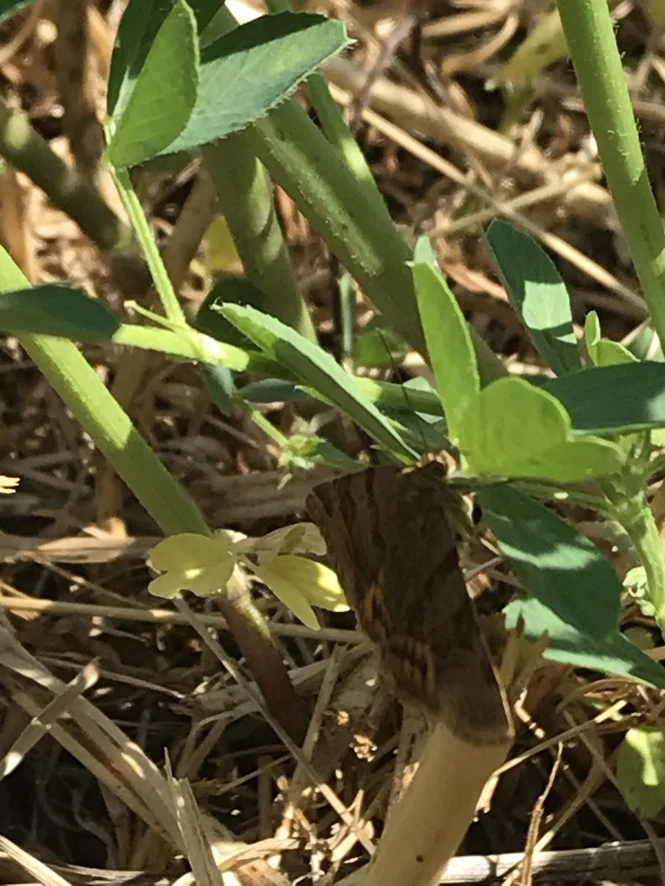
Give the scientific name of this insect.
Euclidia glyphica
